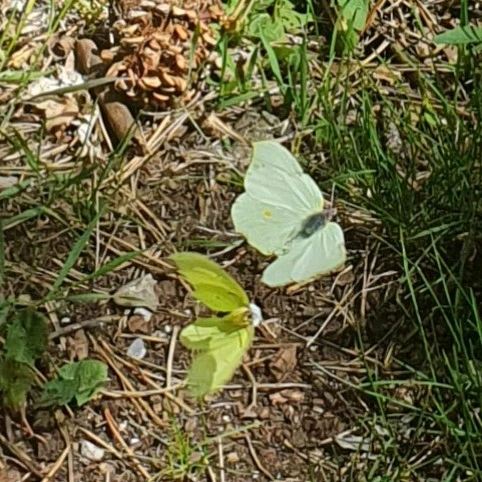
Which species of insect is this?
Gonepteryx rhamni
